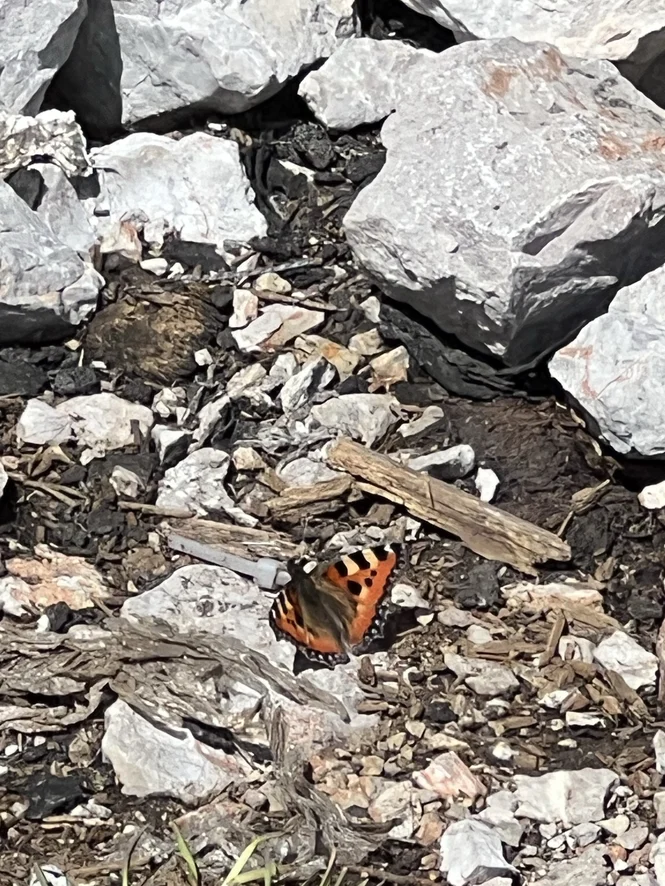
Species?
Aglais urticae
